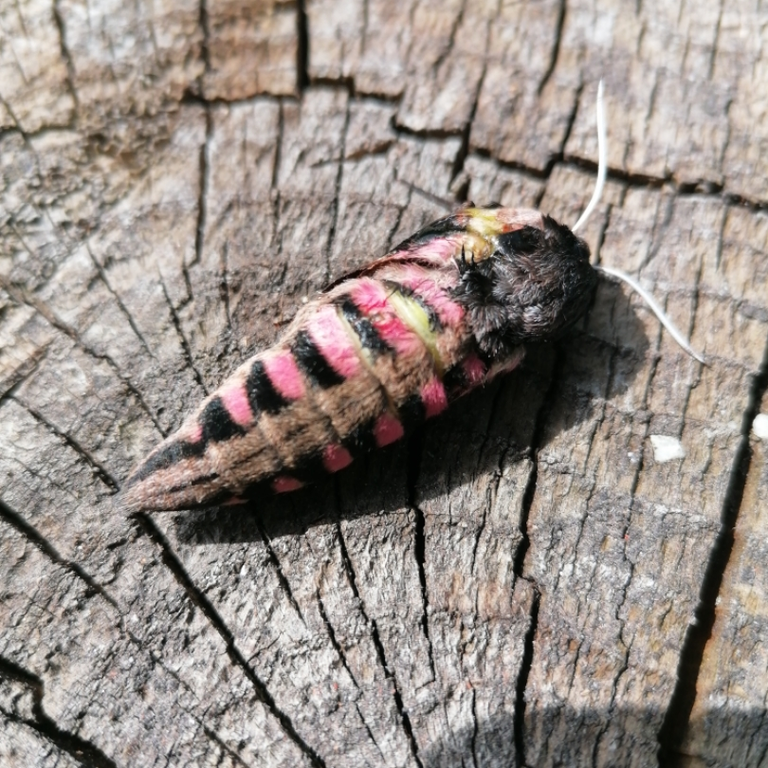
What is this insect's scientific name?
Sphinx ligustri
